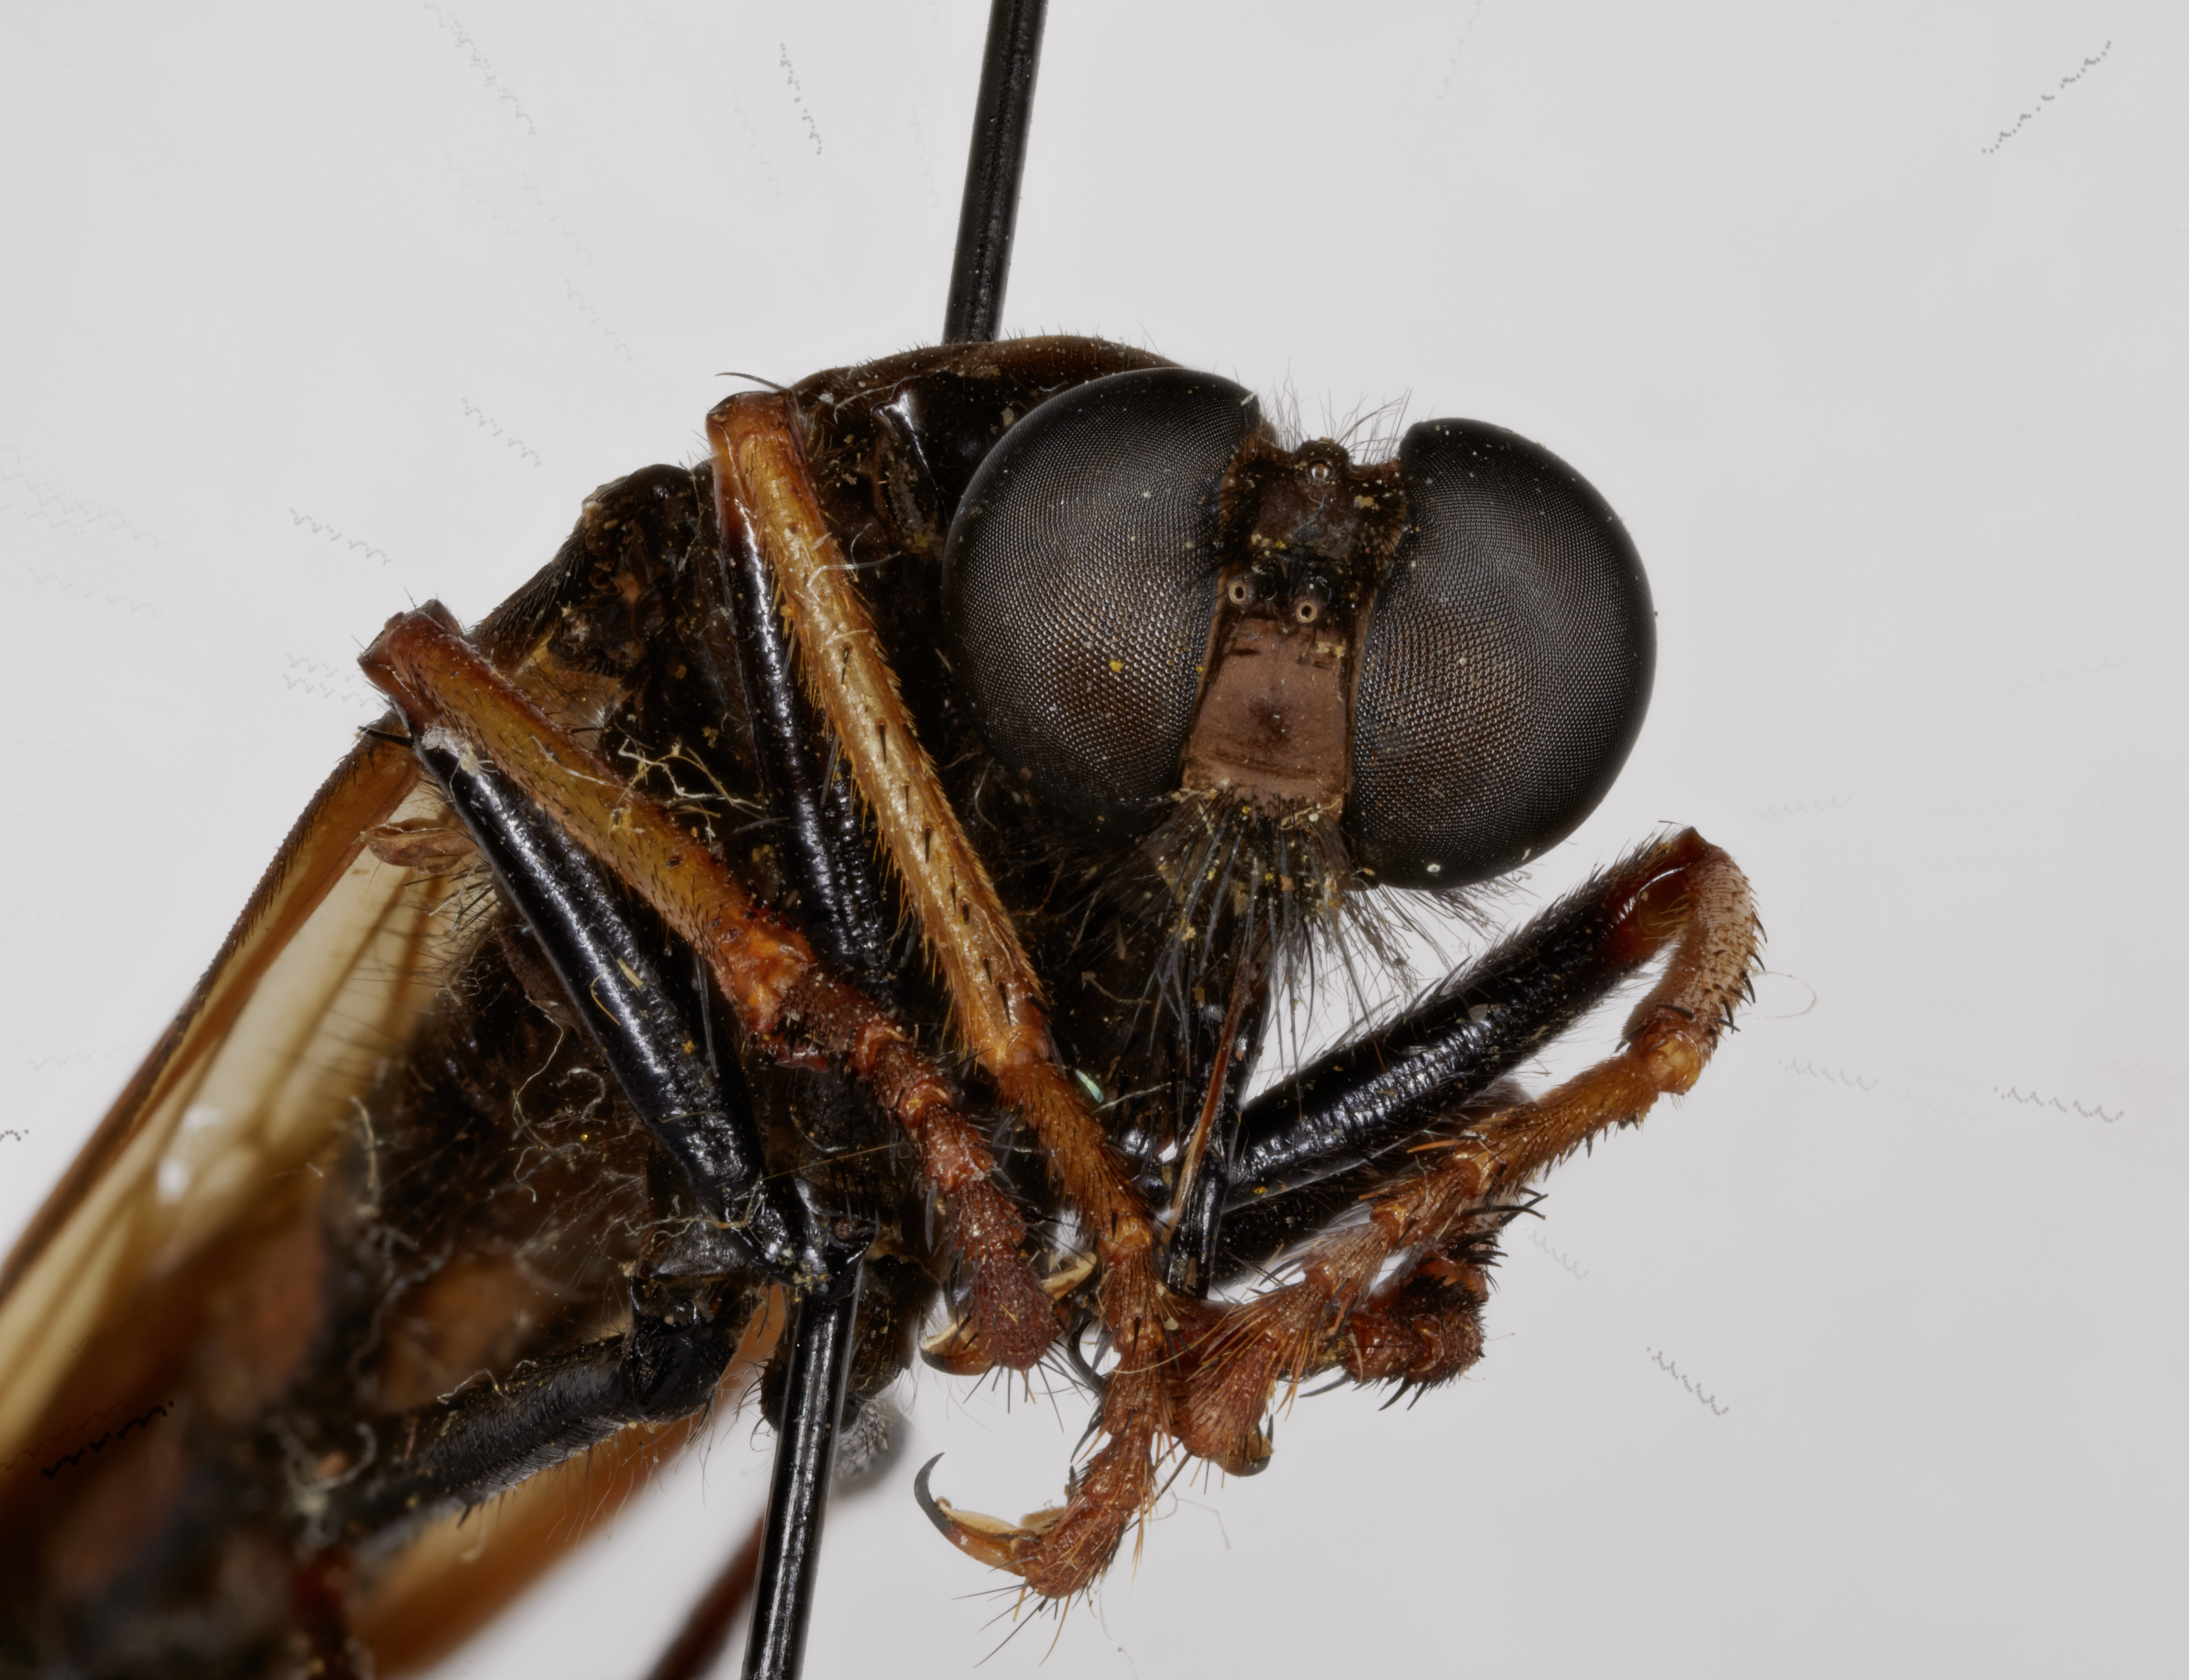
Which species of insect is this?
Microstylum umbrosum
